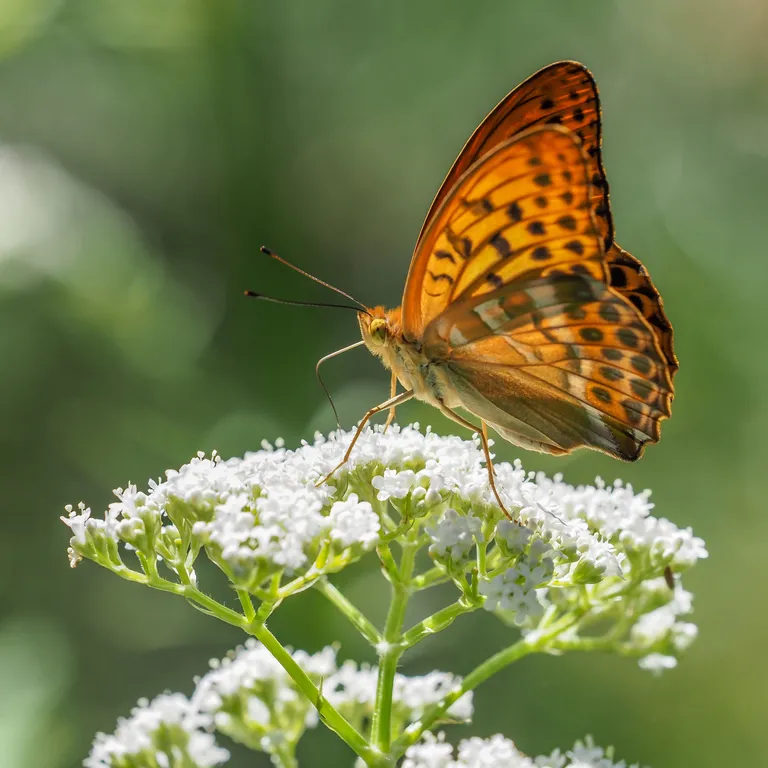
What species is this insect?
Argynnis paphia
